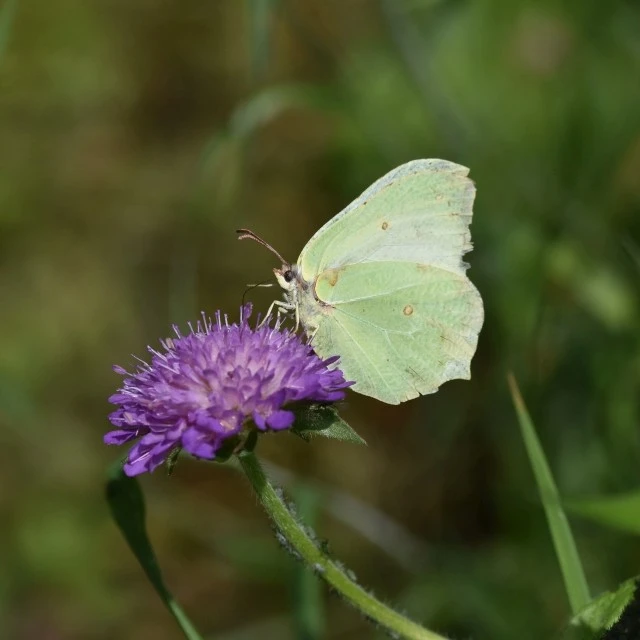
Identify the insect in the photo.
Gonepteryx rhamni
